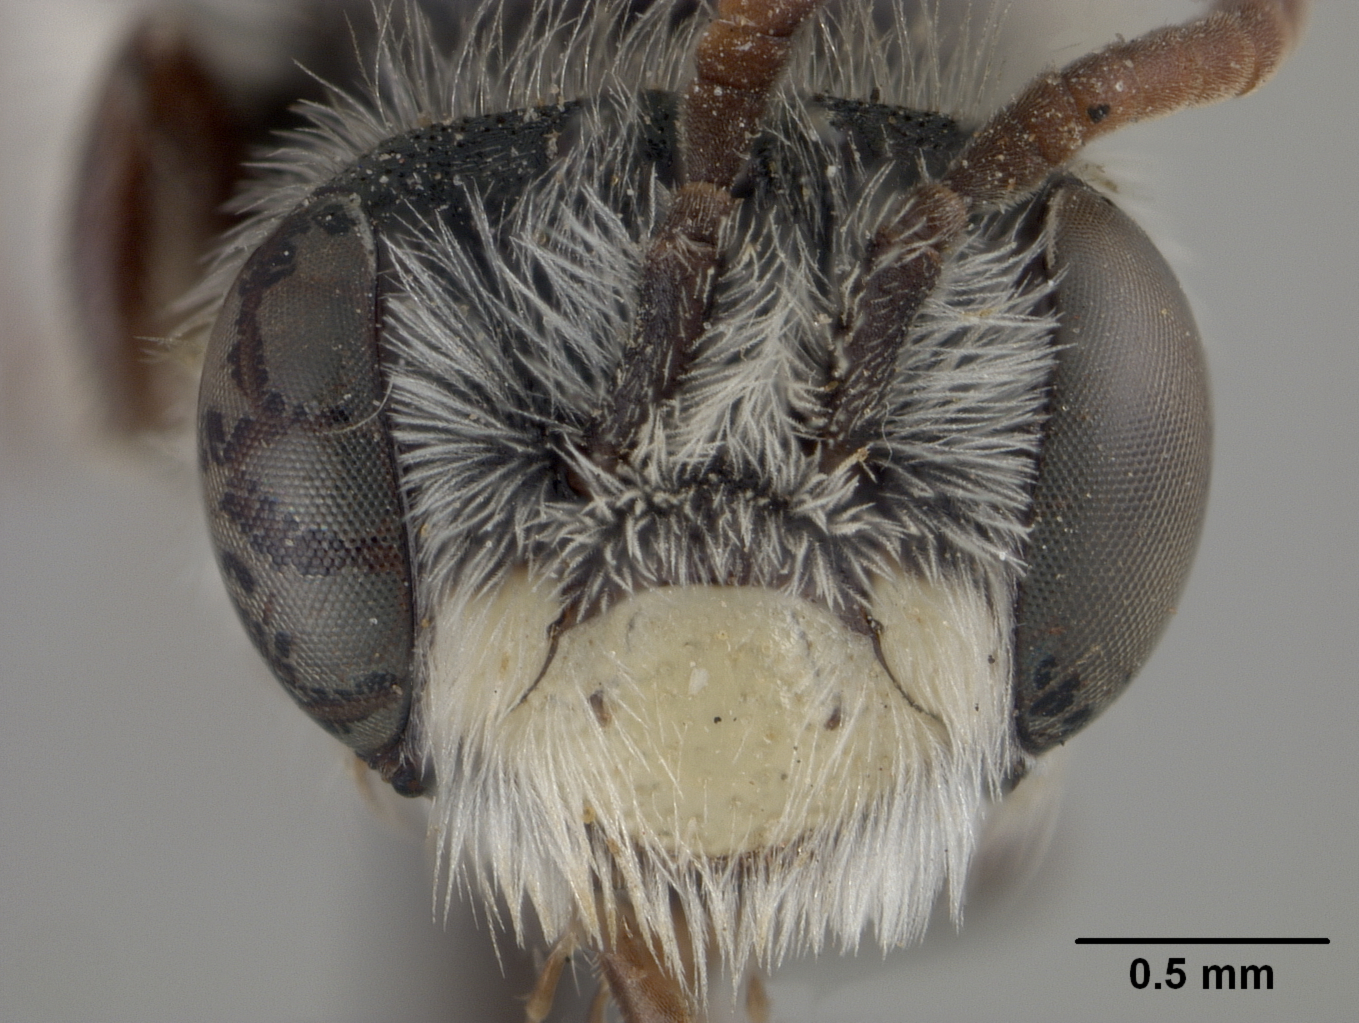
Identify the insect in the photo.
Andrena primulifrons
